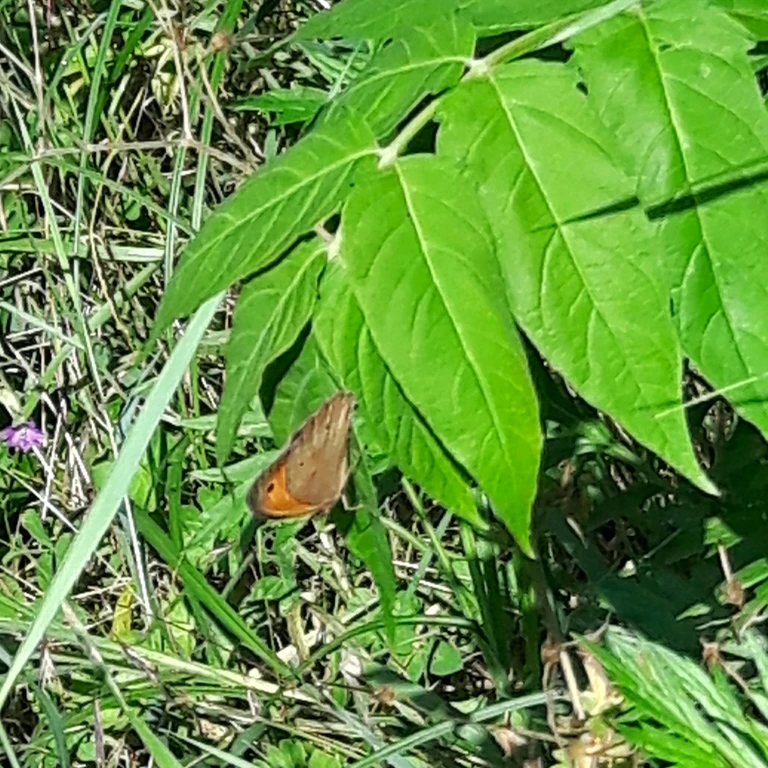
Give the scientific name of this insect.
Maniola jurtina
